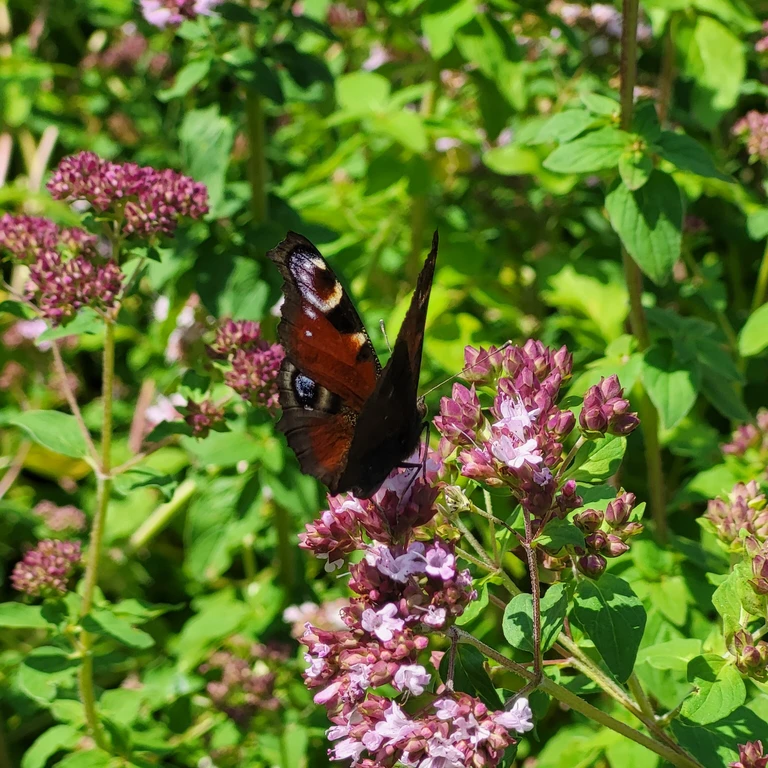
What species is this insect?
Aglais io
